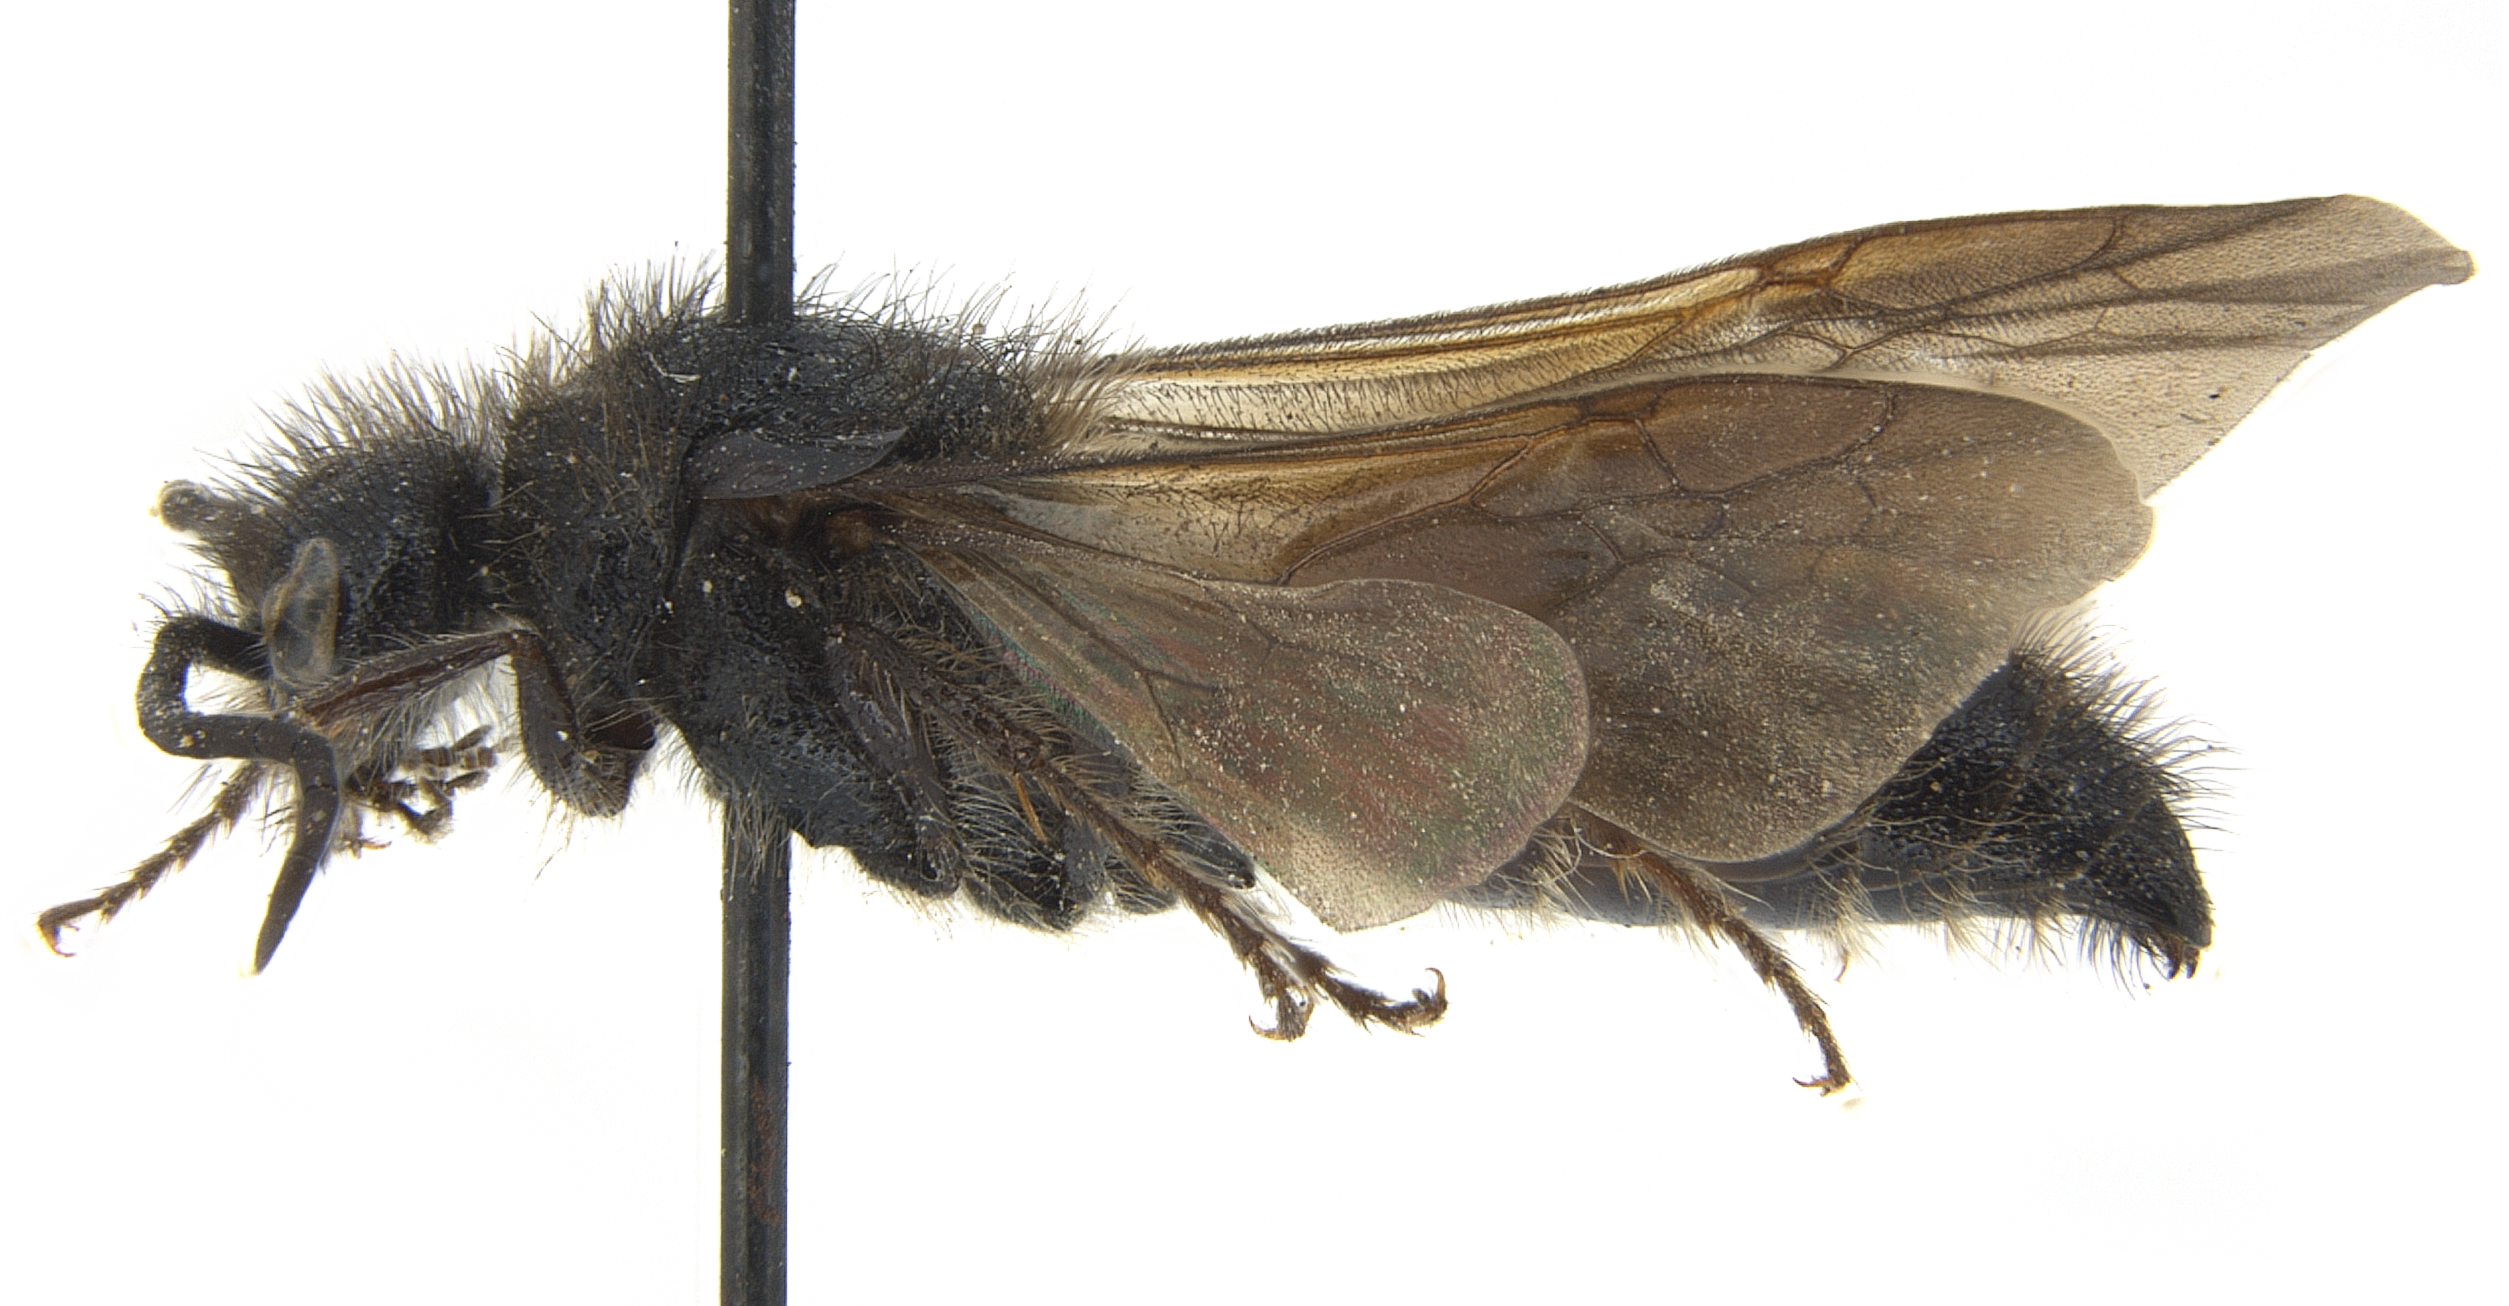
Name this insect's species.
Tropidotilla litoralis
